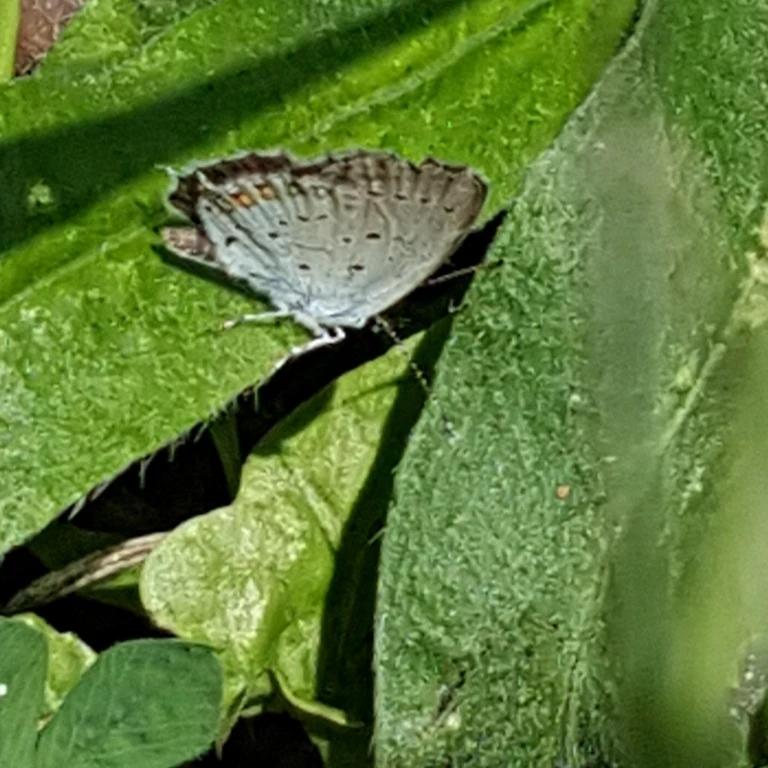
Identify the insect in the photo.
Cupido argiades (also Elkalyce argiades)
